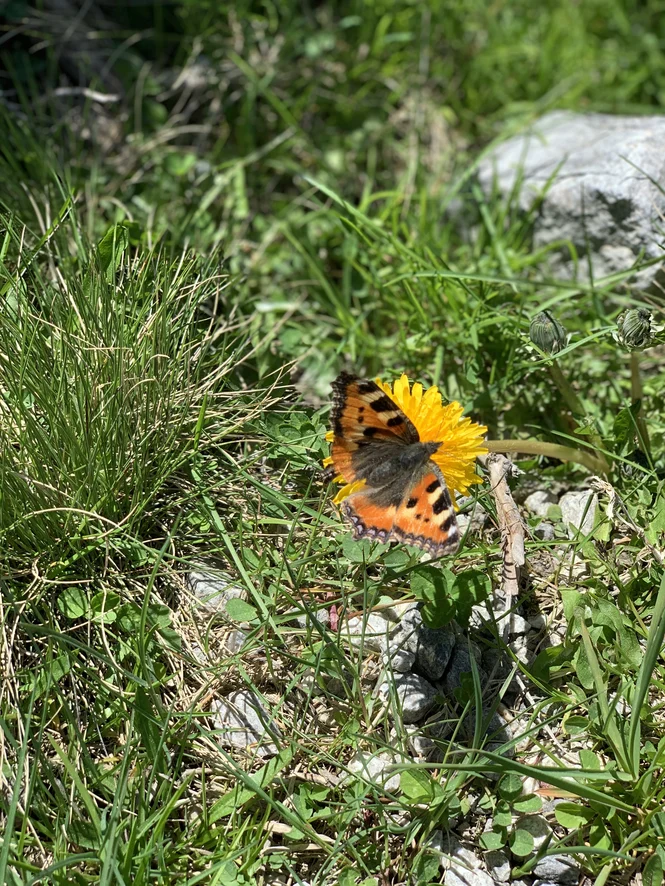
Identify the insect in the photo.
Aglais urticae
